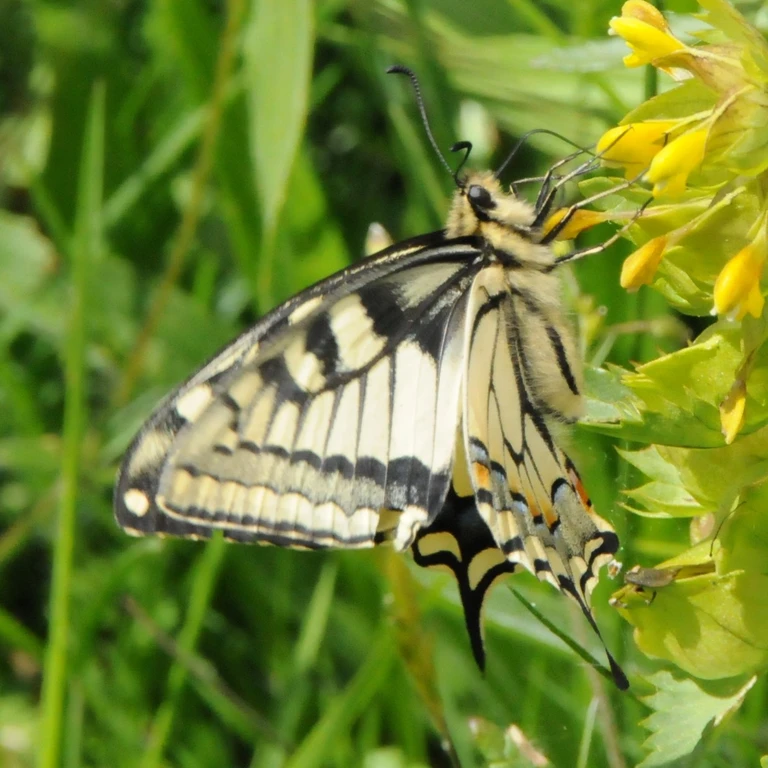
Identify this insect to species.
Papilio machaon
